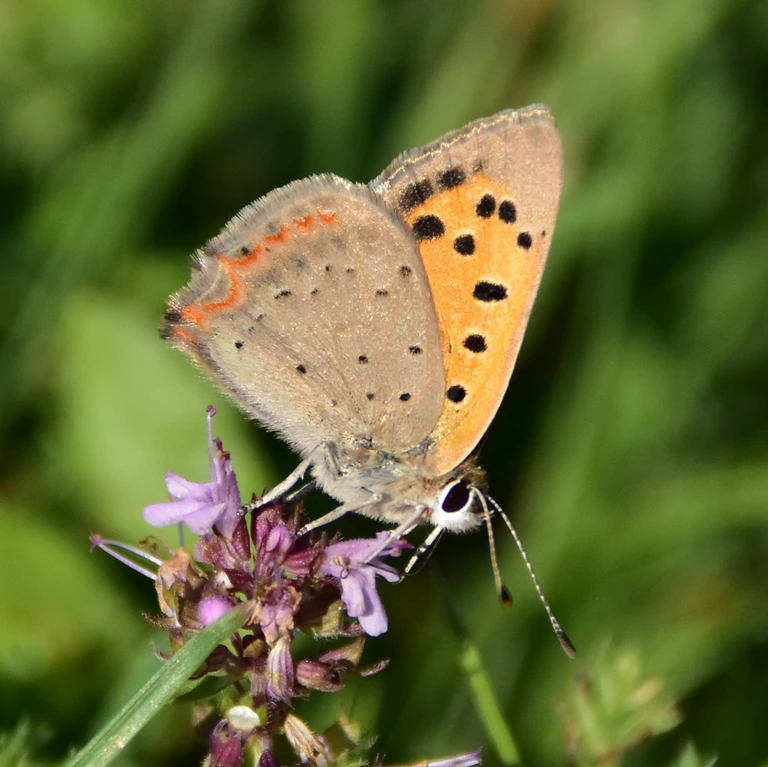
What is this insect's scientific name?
Lycaena phlaeas
